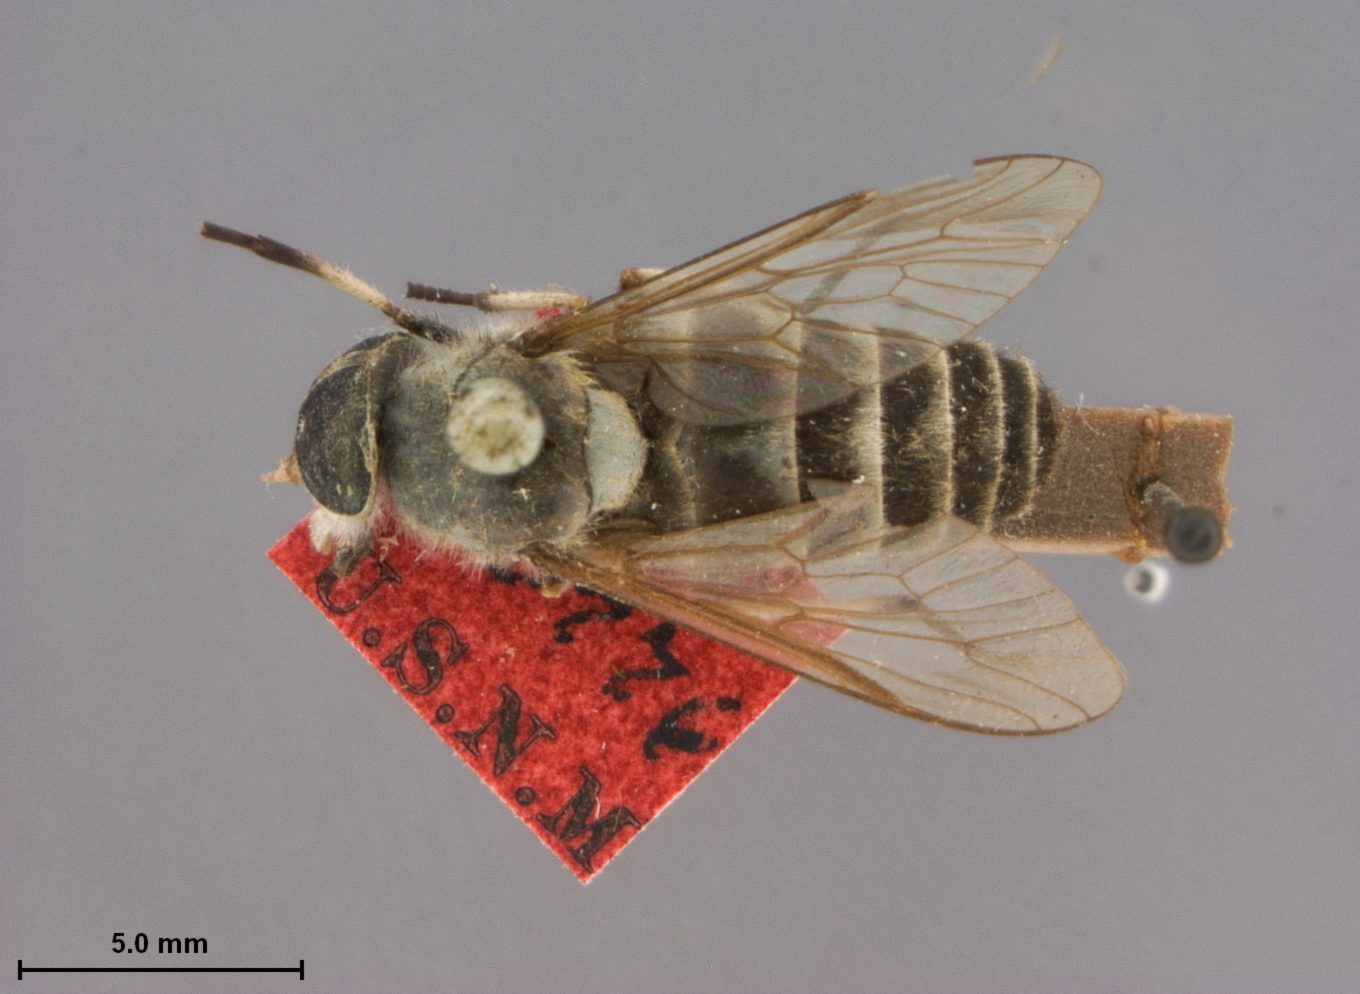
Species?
Tabanus humilis
